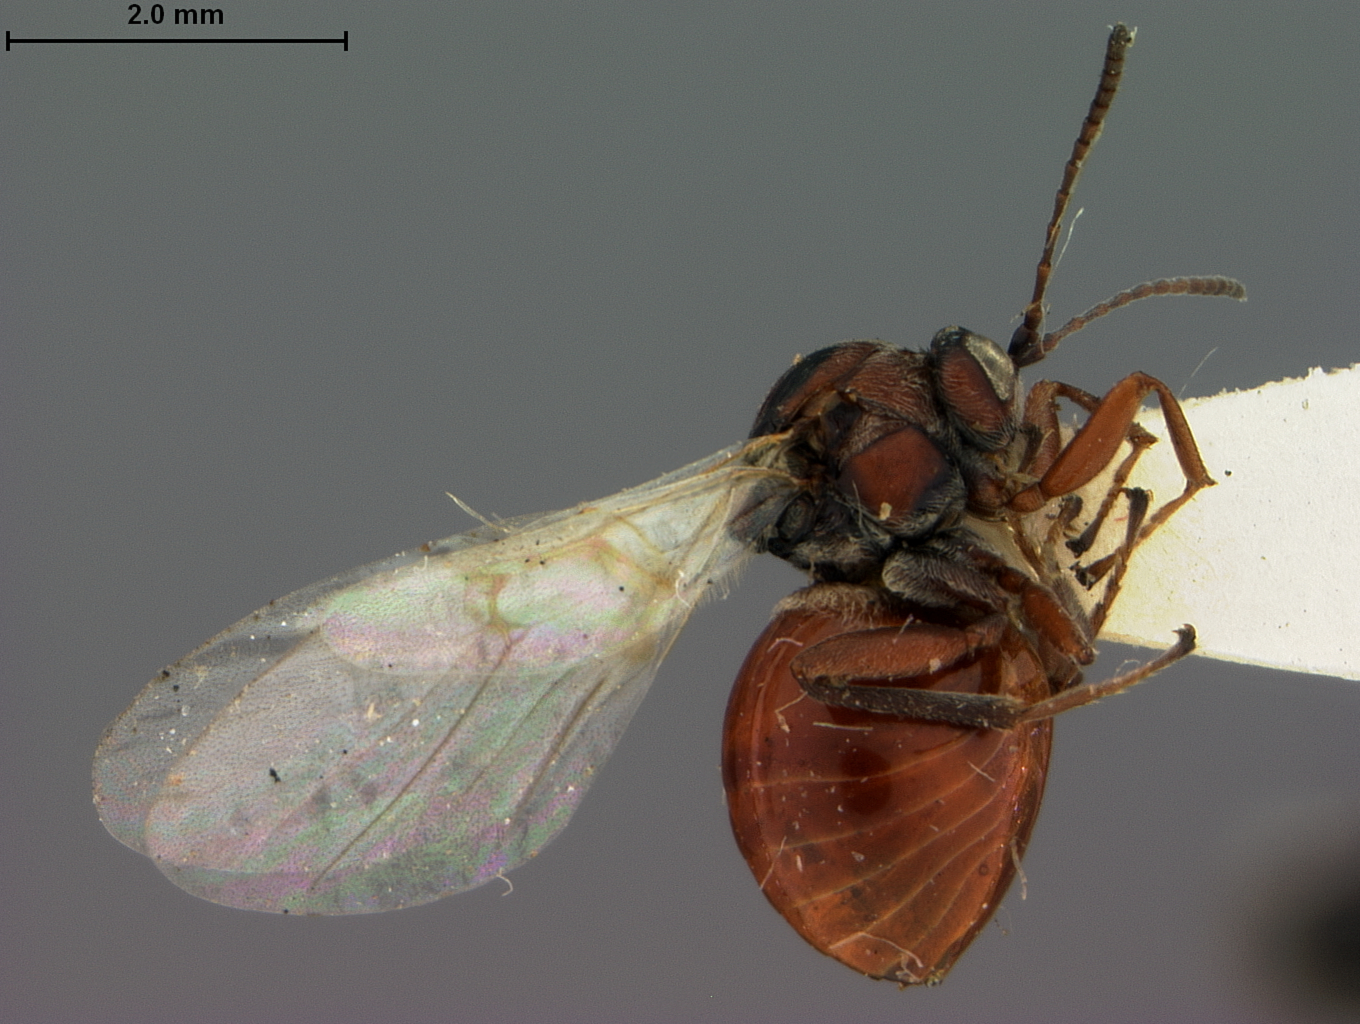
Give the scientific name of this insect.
Callirhytis oblata
